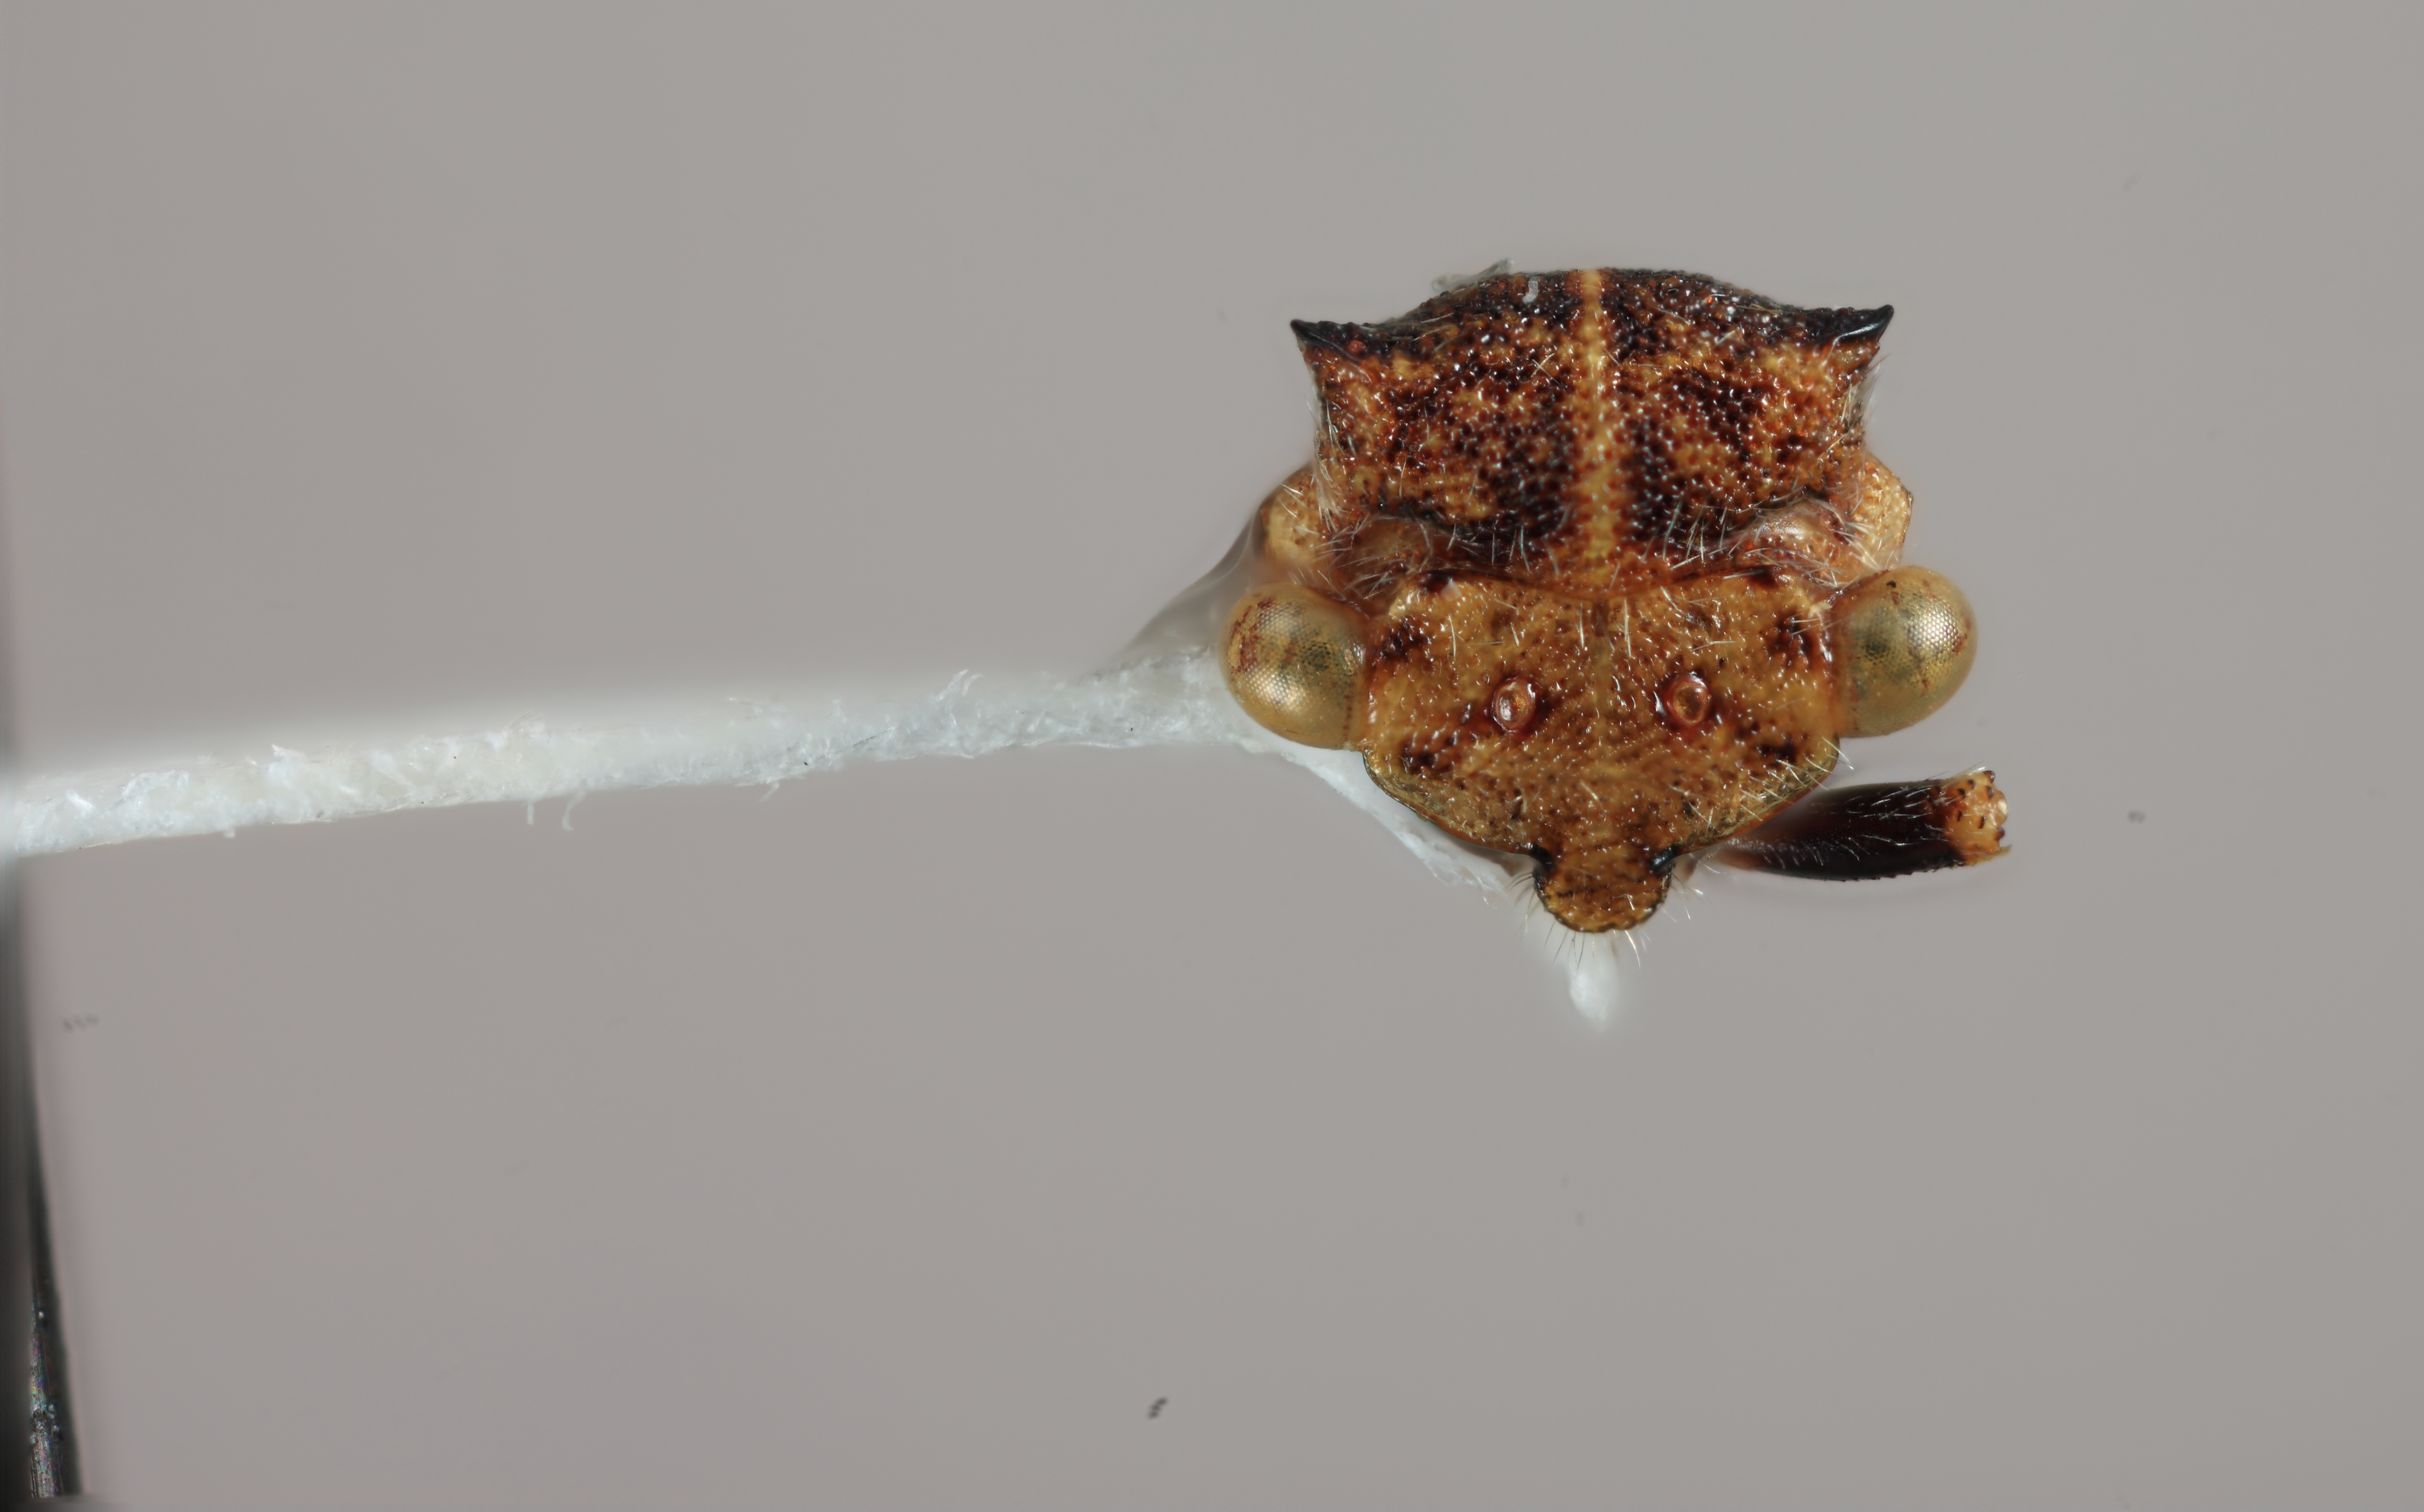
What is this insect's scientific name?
Tolania venezuelensis
